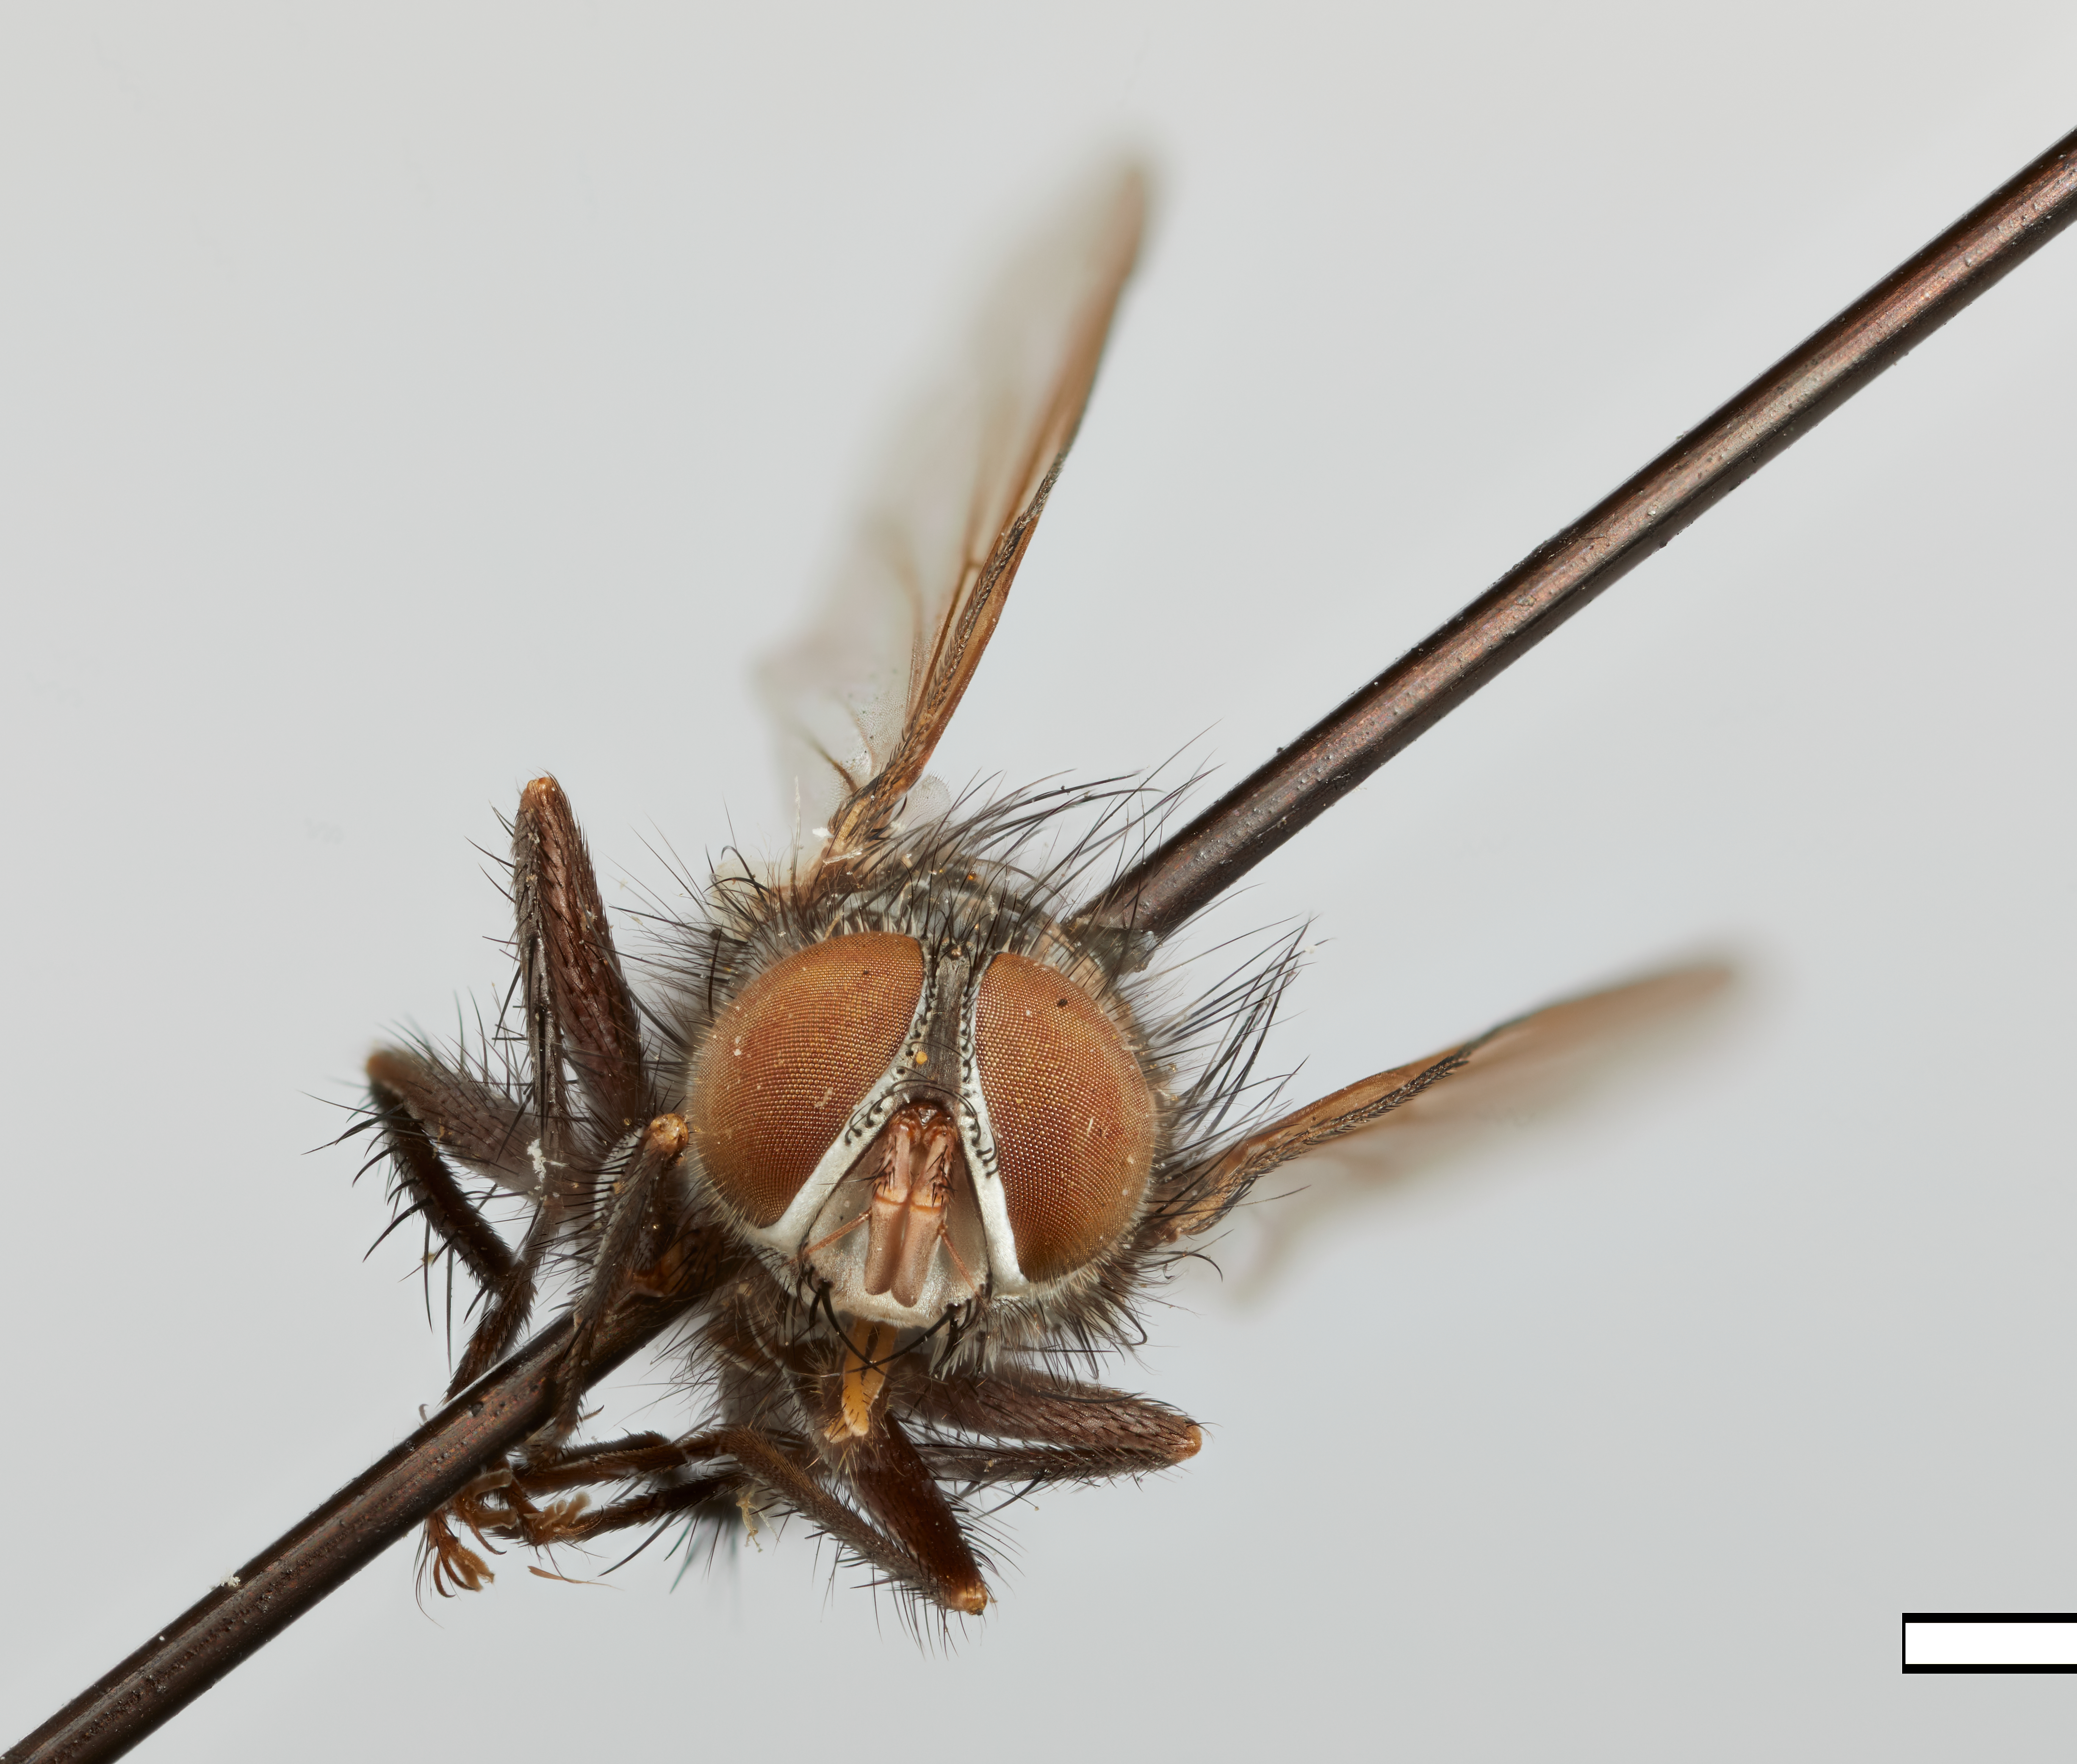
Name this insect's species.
Nemorilla insolens
